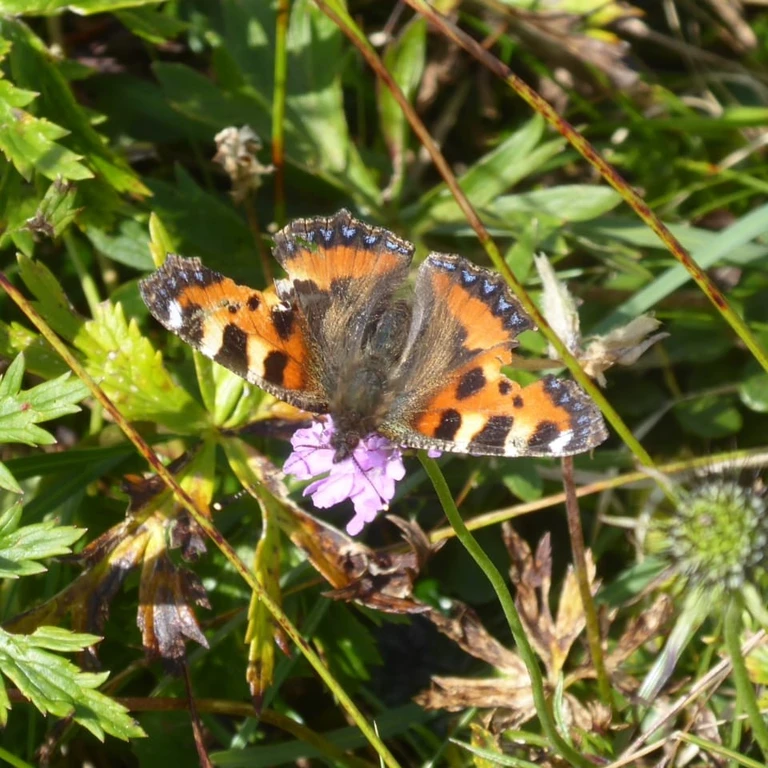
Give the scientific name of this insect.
Aglais urticae
